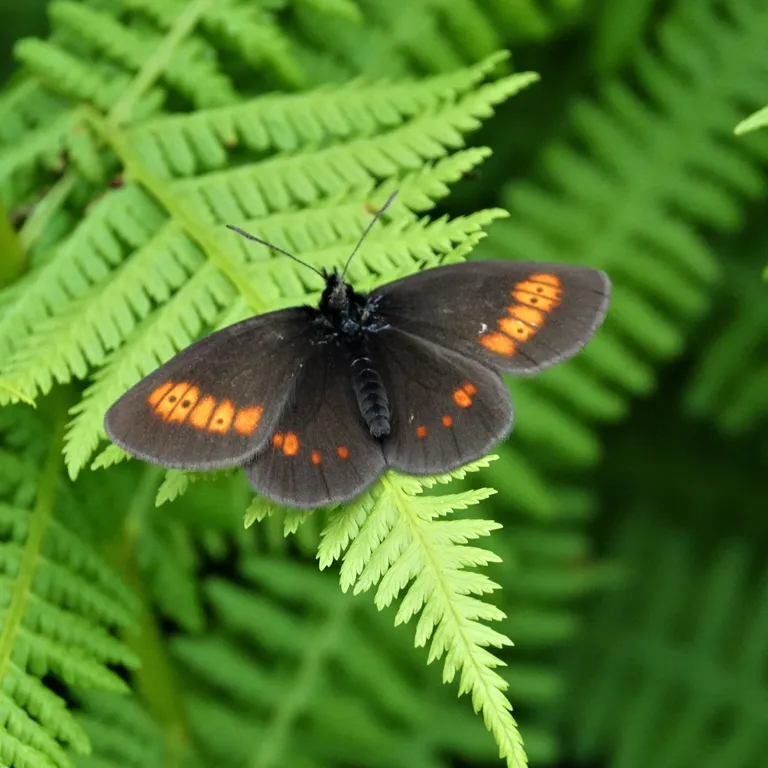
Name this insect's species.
Erebia eriphyle
